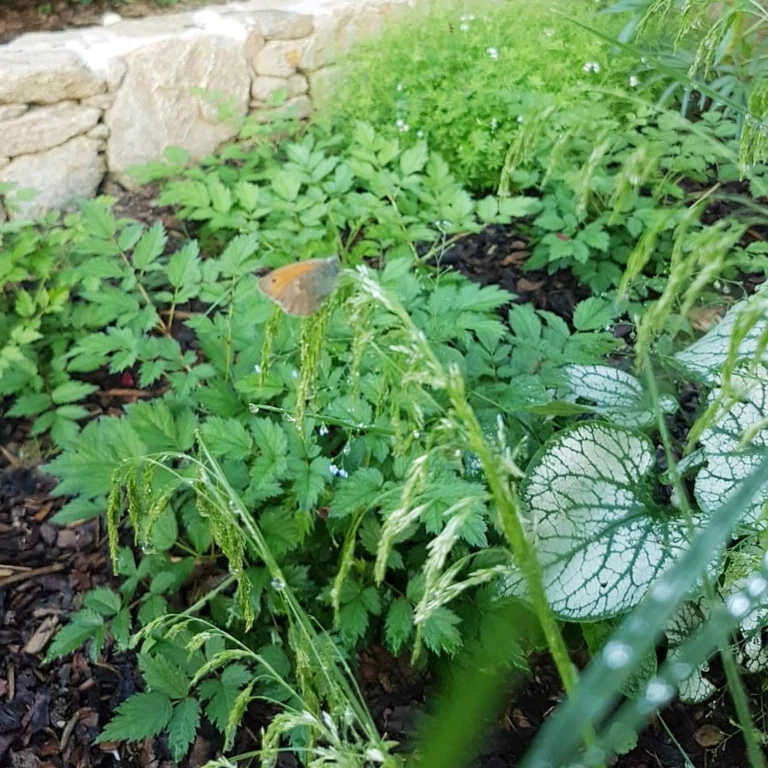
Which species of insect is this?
Coenonympha pamphilus
